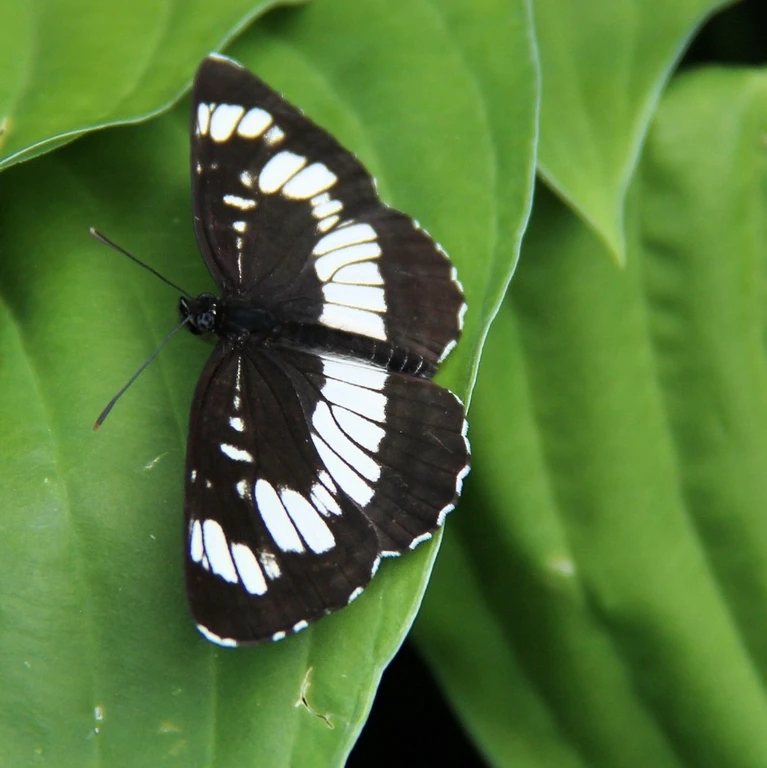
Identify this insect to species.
Neptis rivularis
